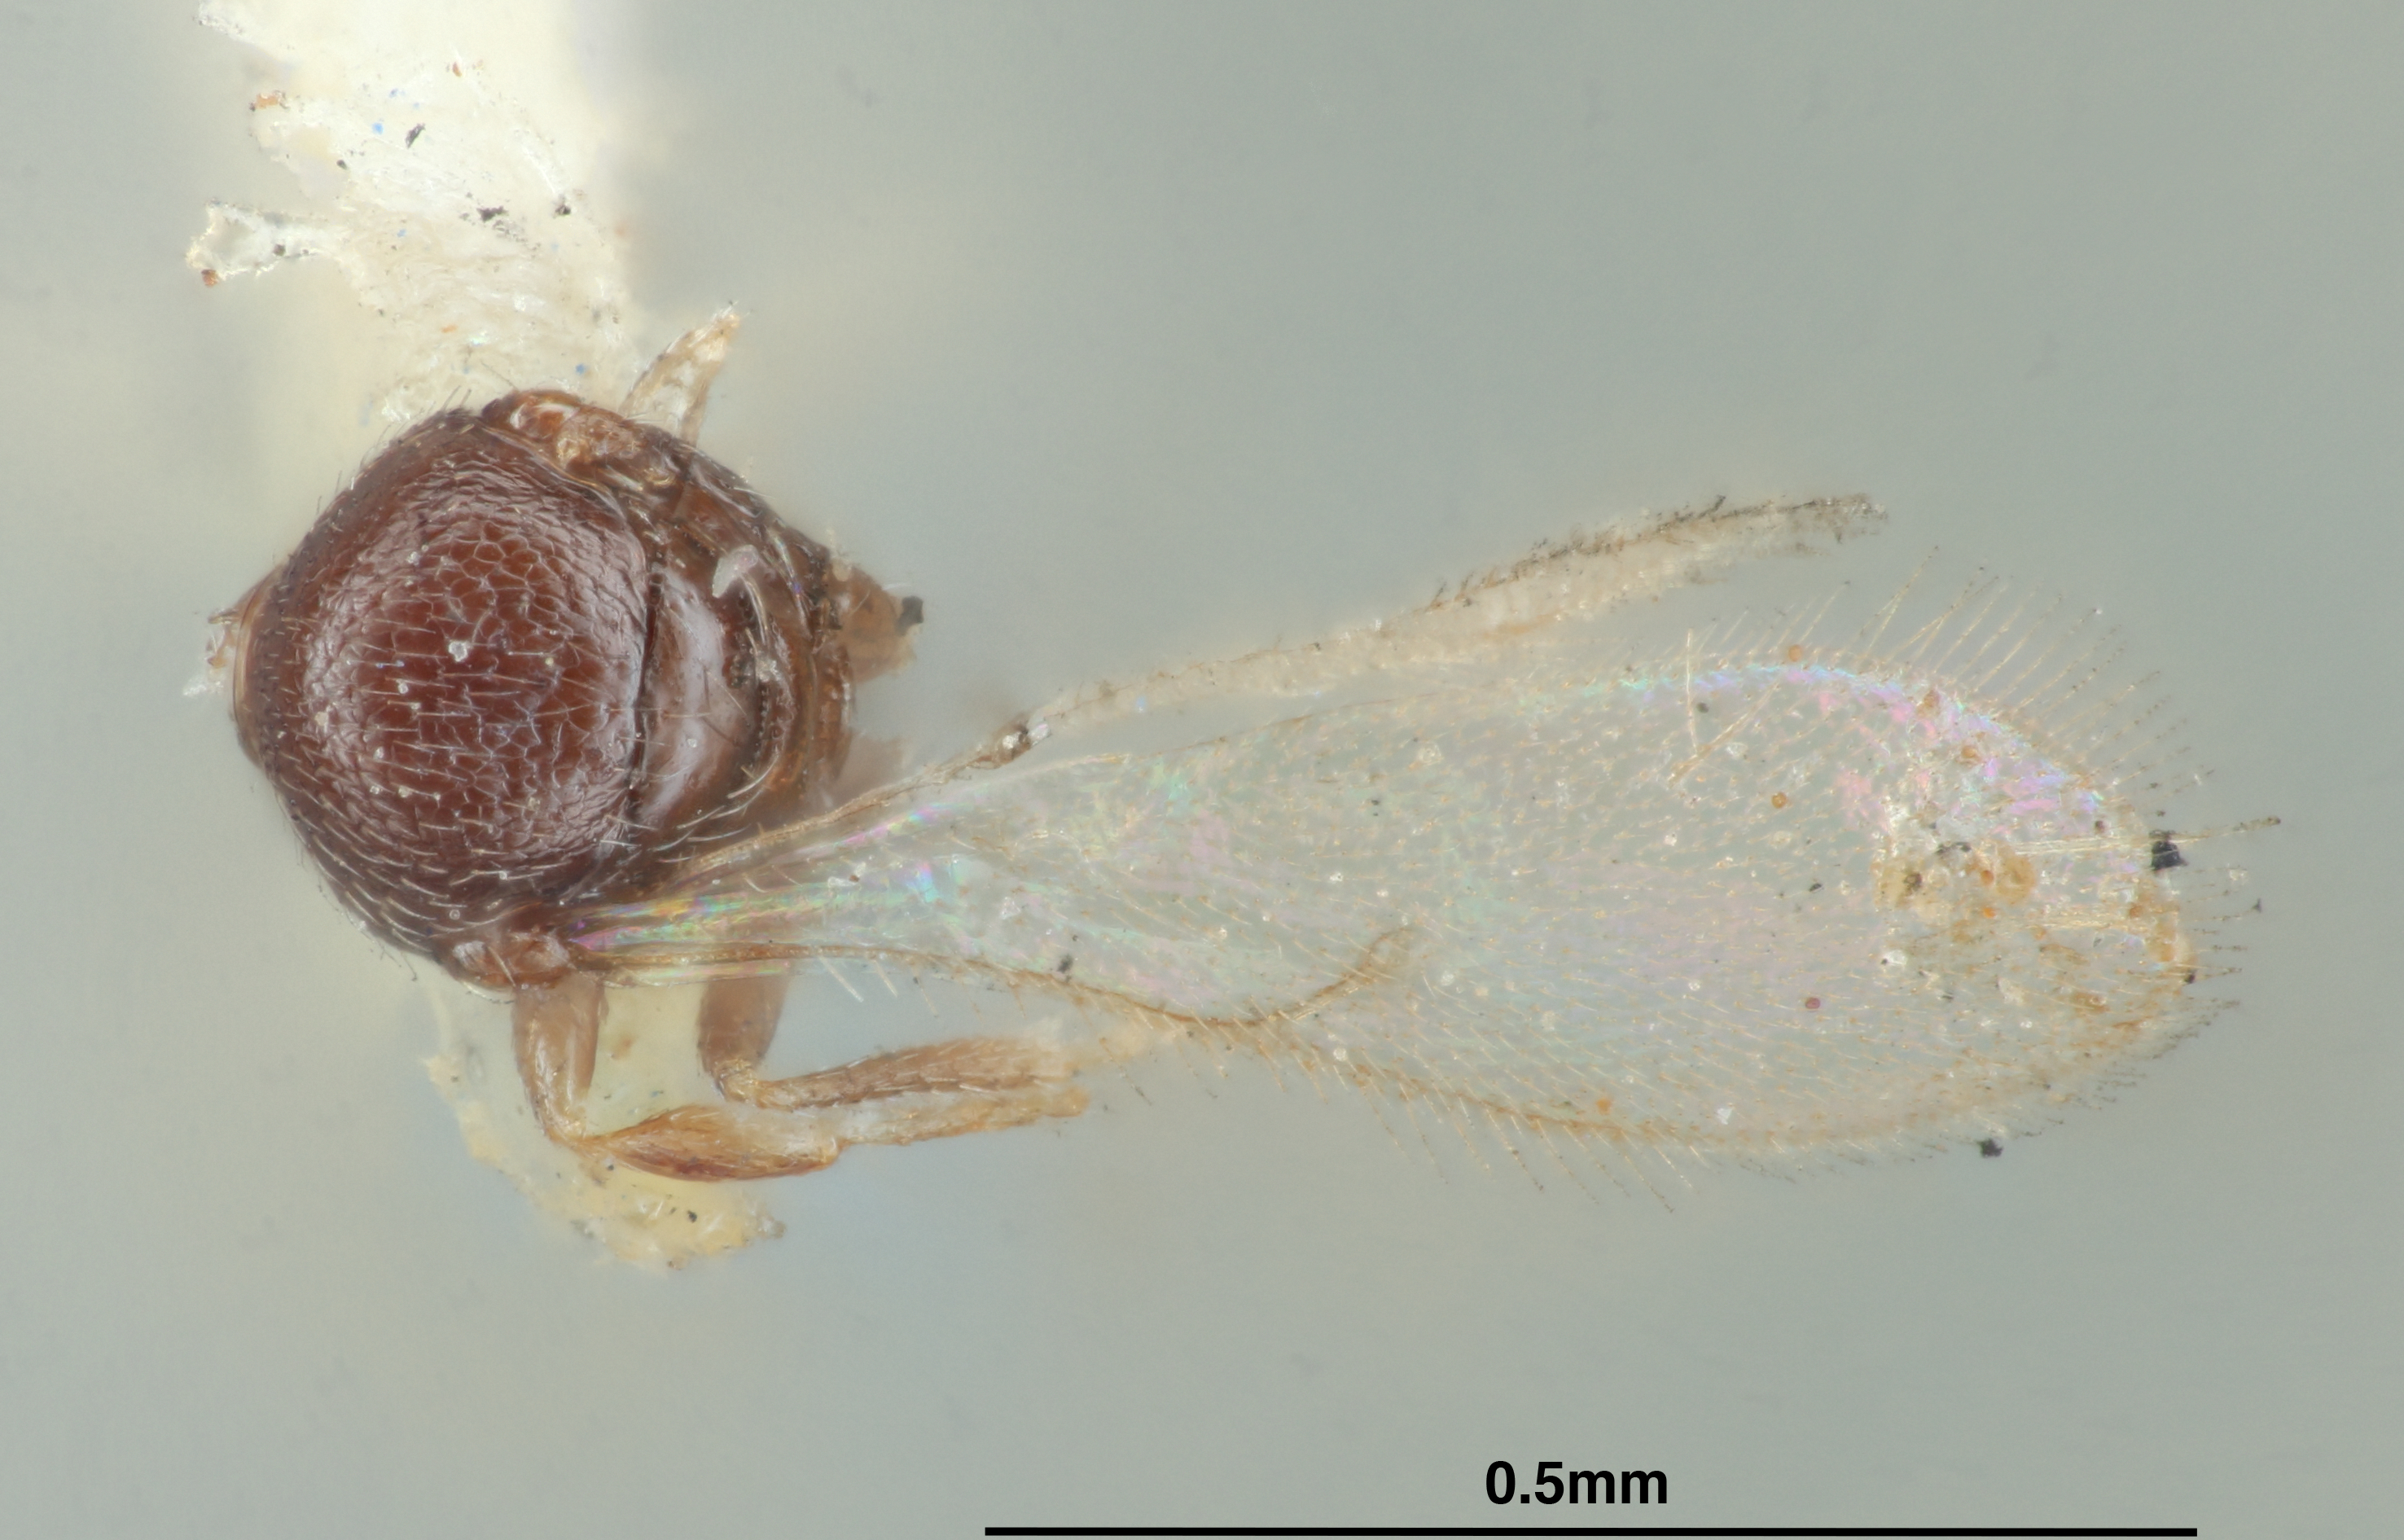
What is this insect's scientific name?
Telenomus minimus
